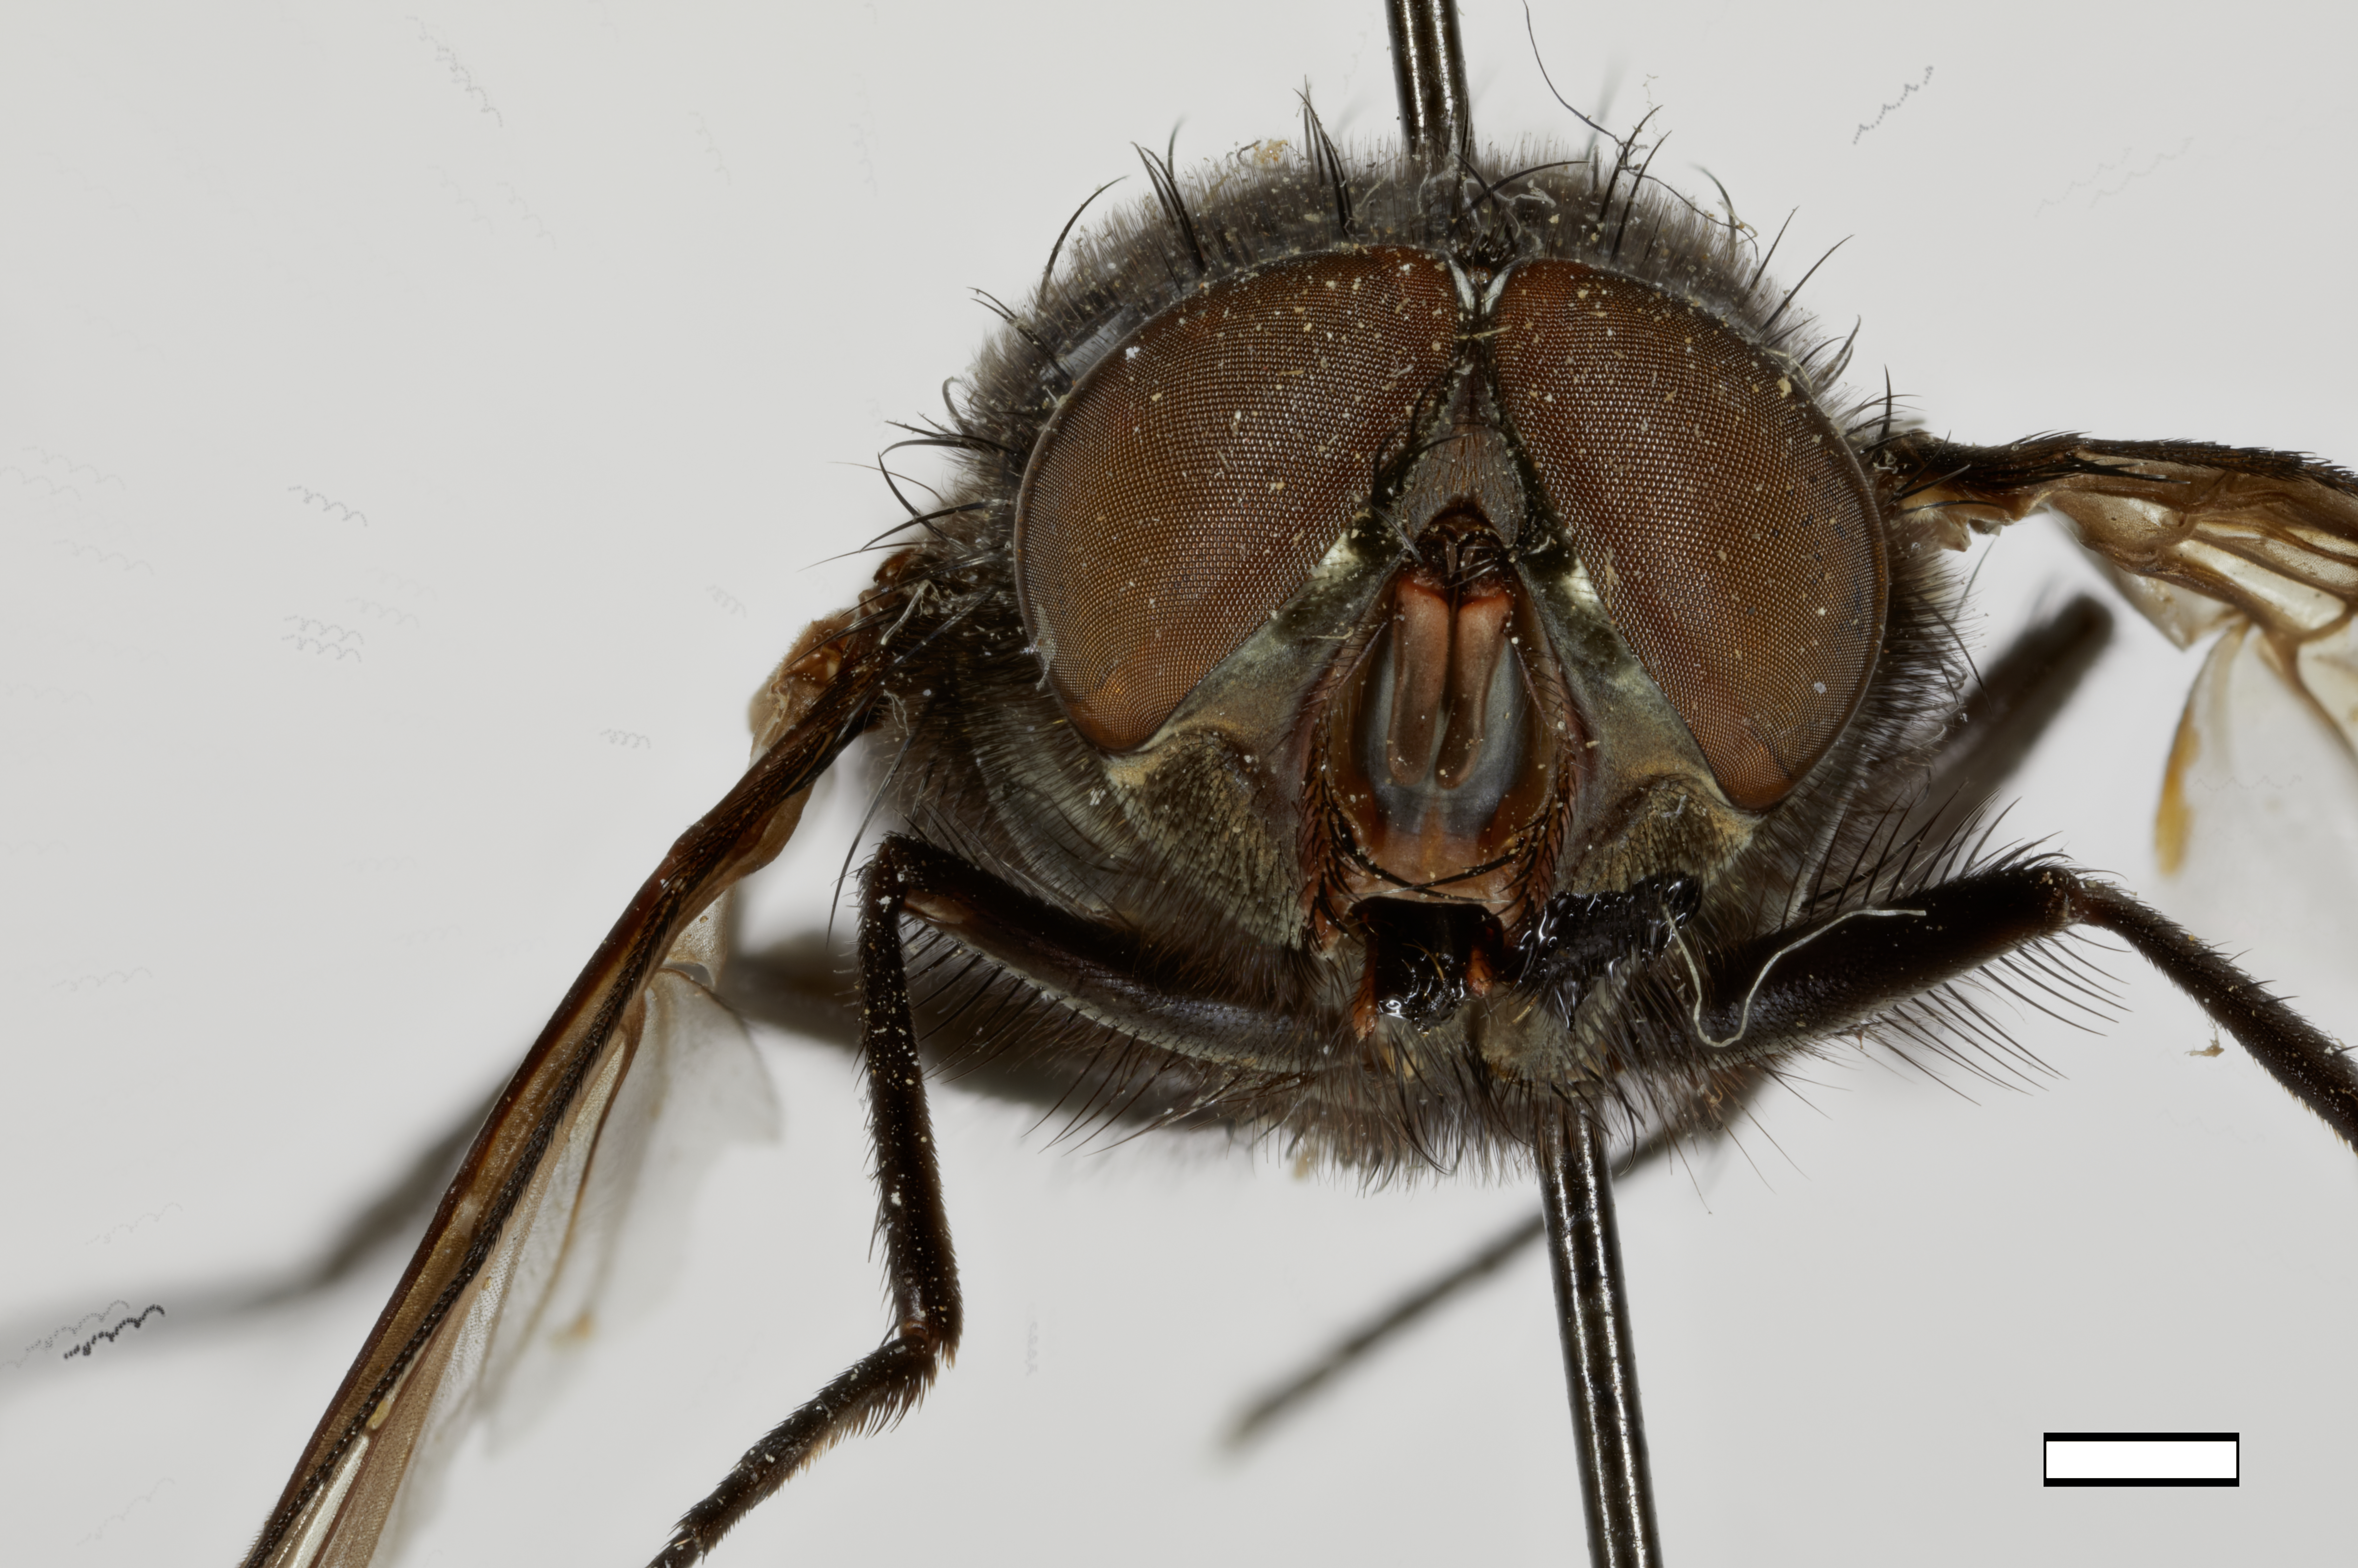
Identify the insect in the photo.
Calliphora lata
